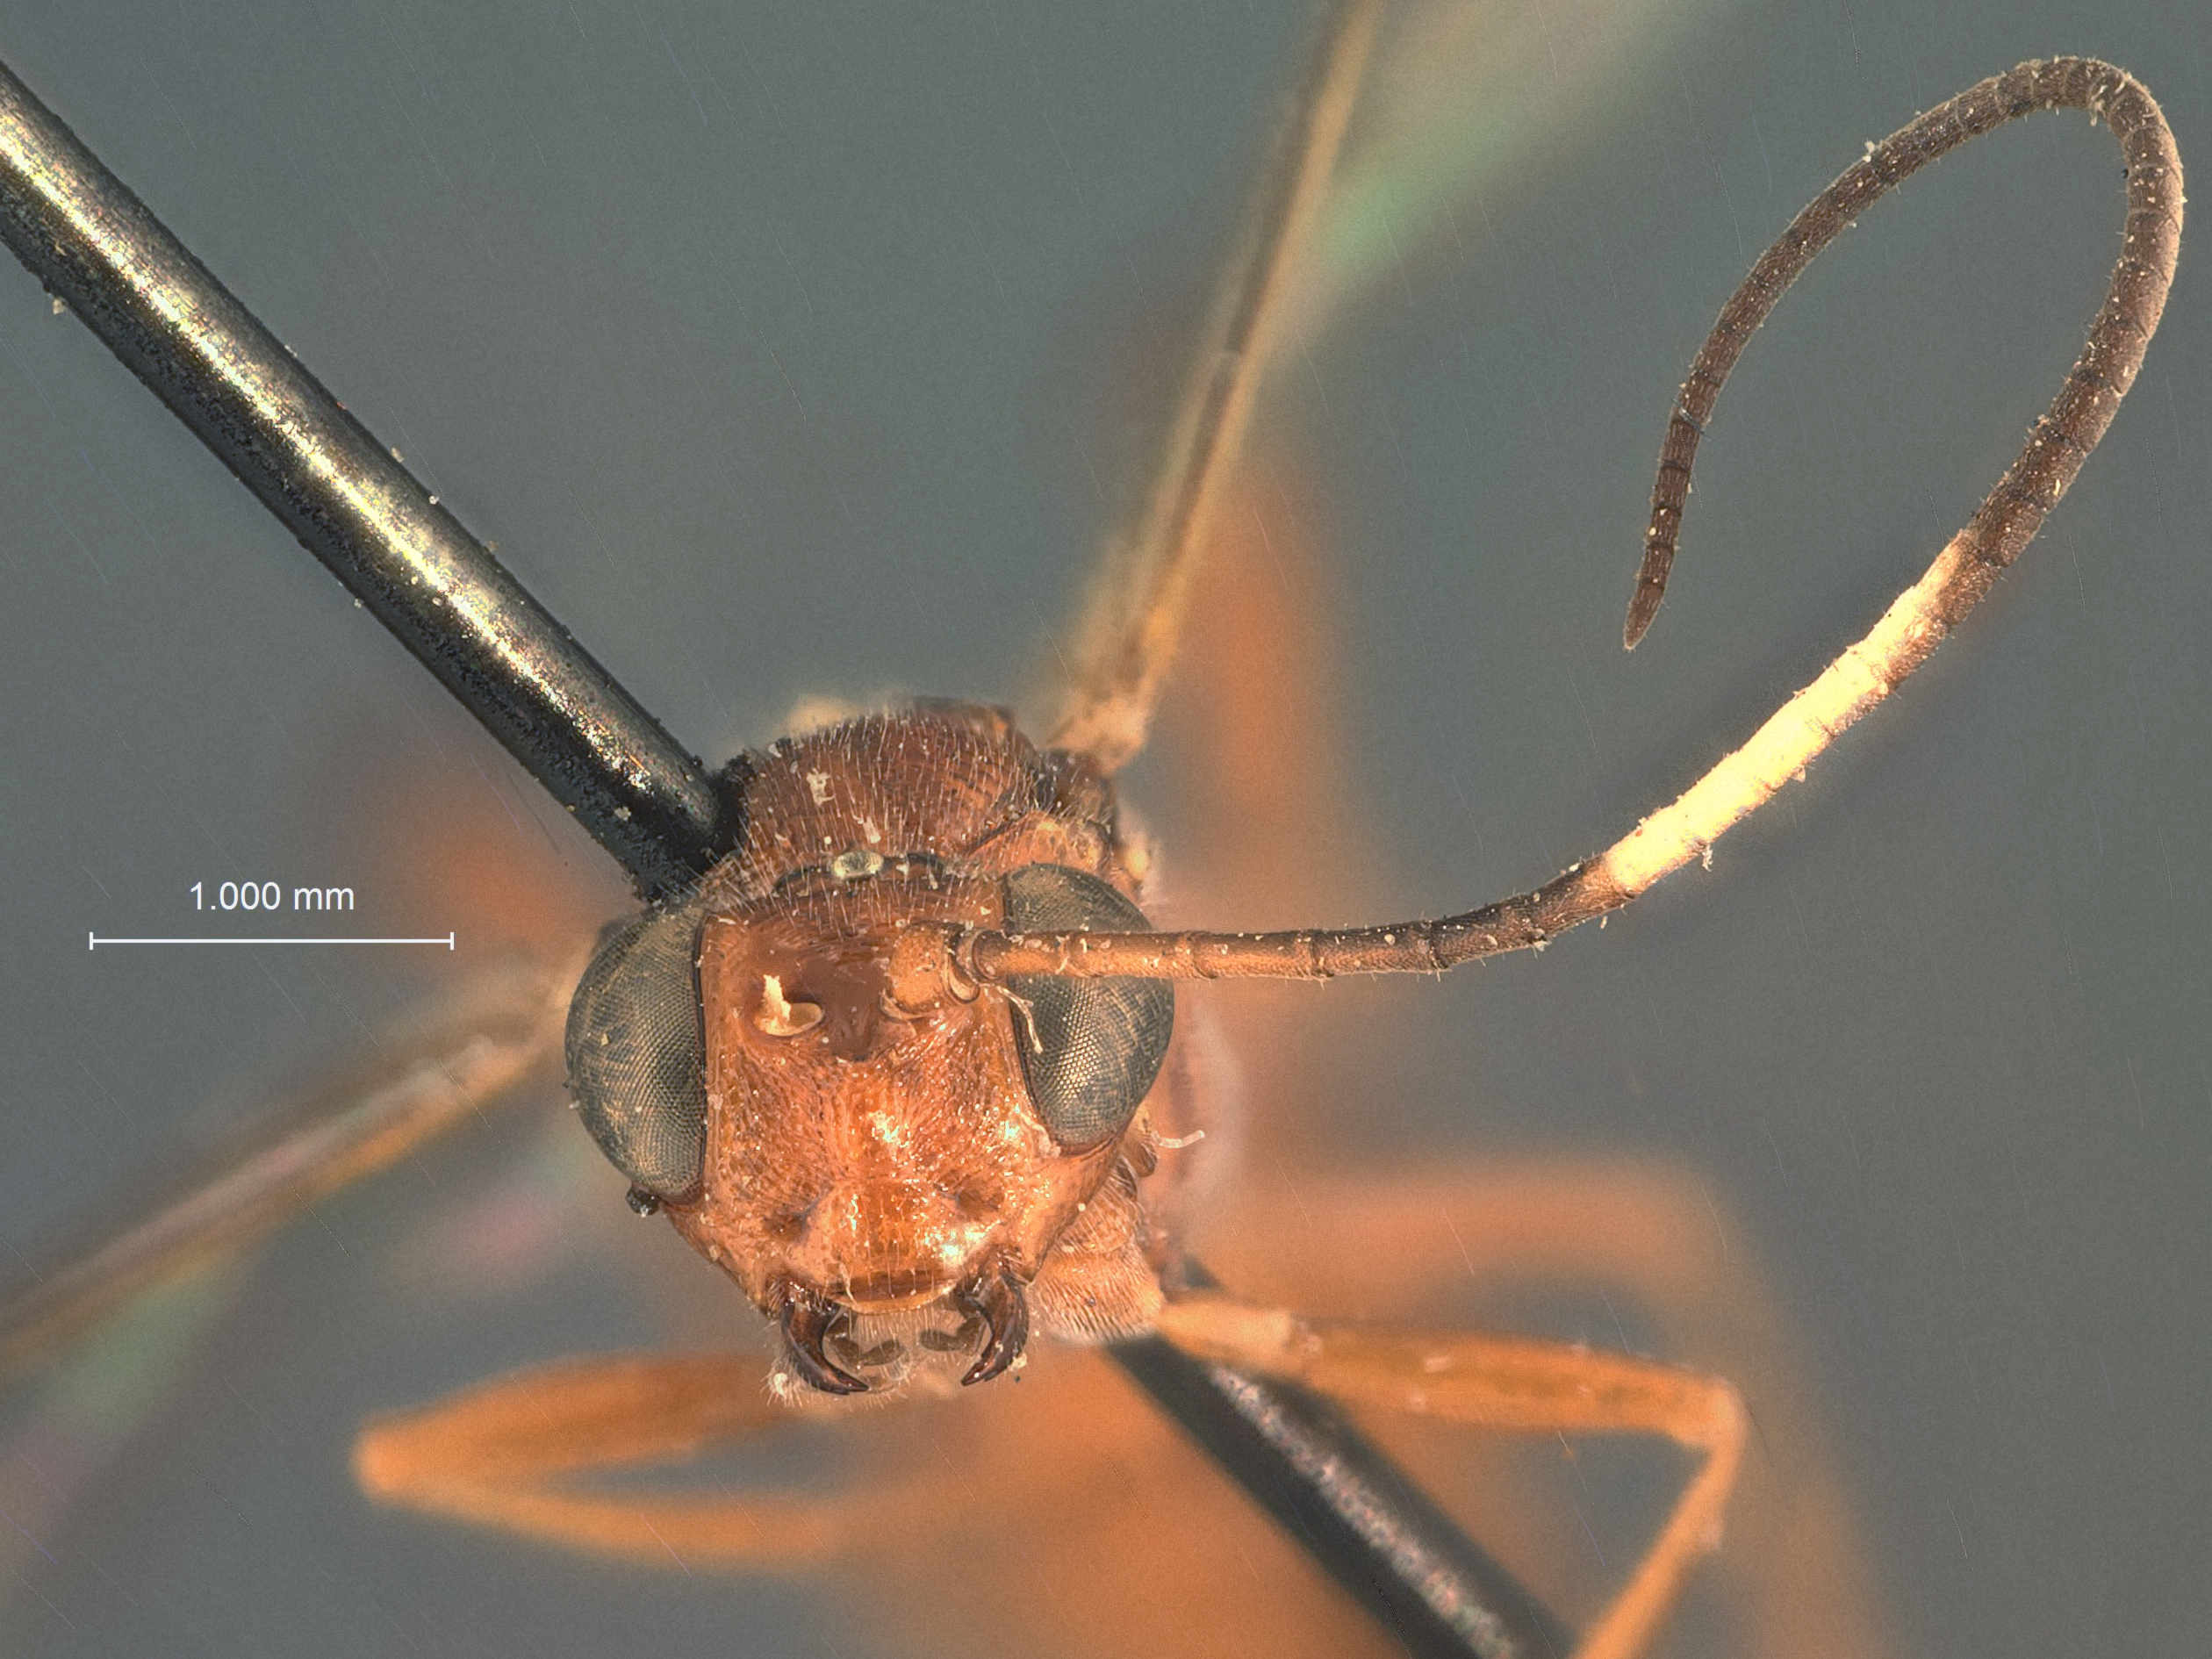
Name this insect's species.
Apaeleticus americanus
